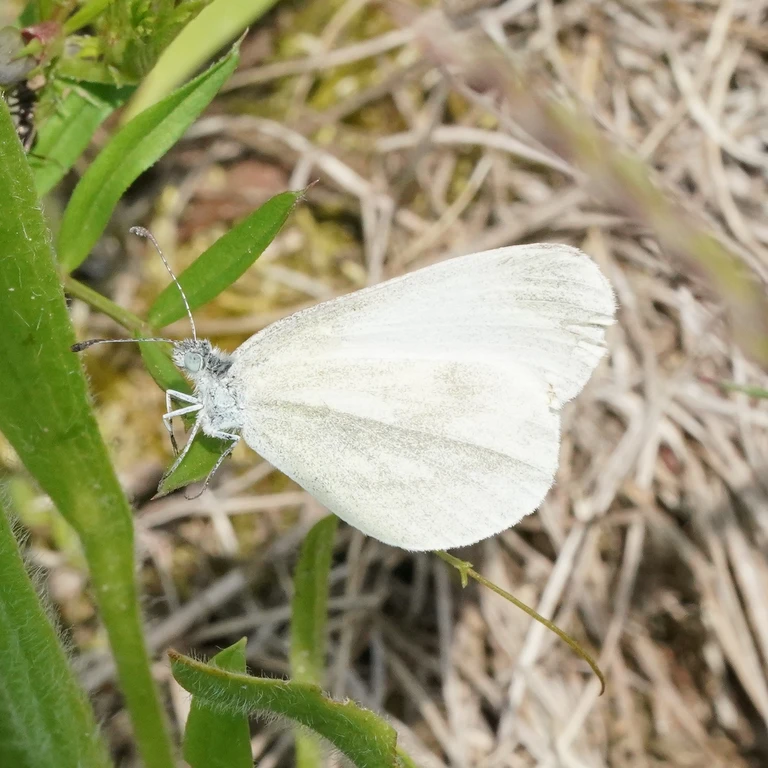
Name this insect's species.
Leptidea sinapis/juvernica
